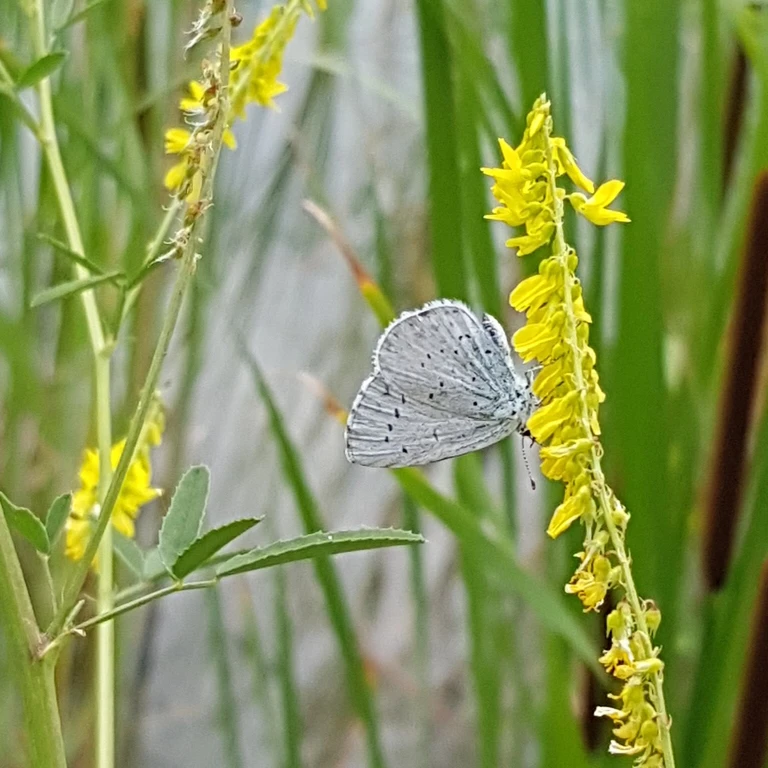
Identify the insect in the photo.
Celastrina argiolus
